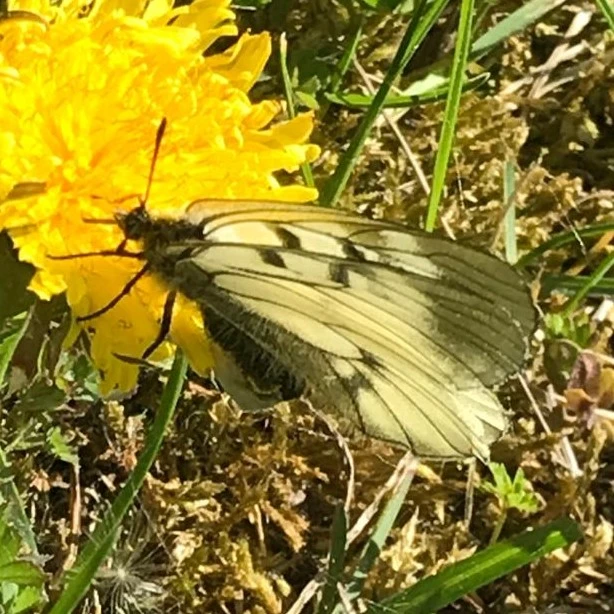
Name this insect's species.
Parnassius mnemosyne
